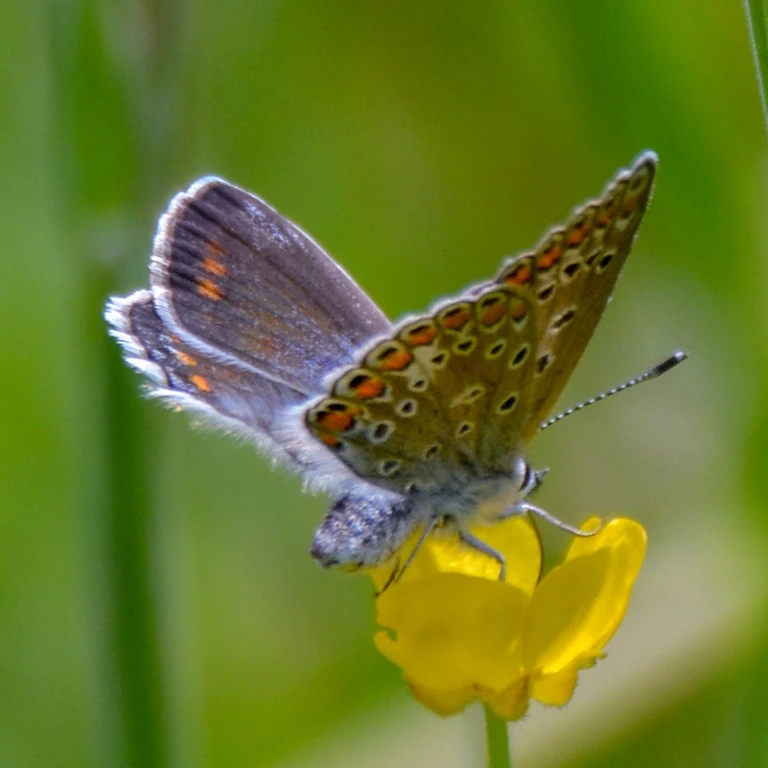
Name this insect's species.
Polyommatus icarus
